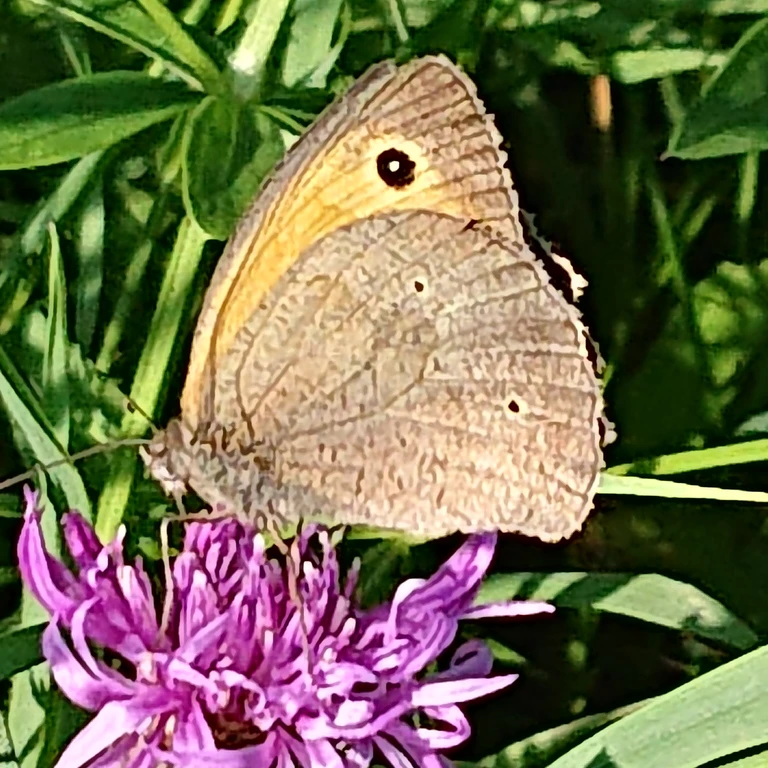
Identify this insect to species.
Maniola jurtina
